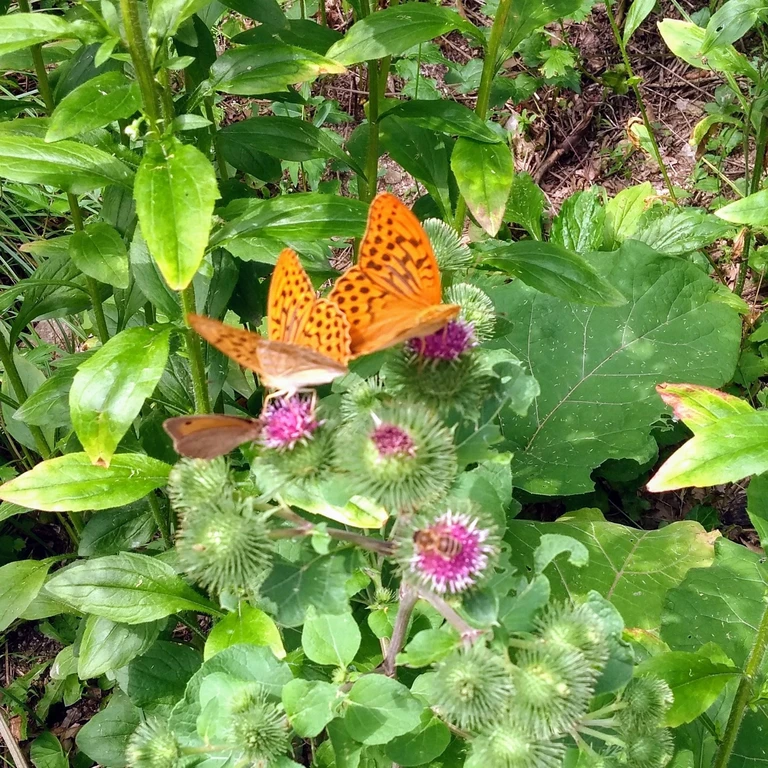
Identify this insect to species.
Argynnis paphia
